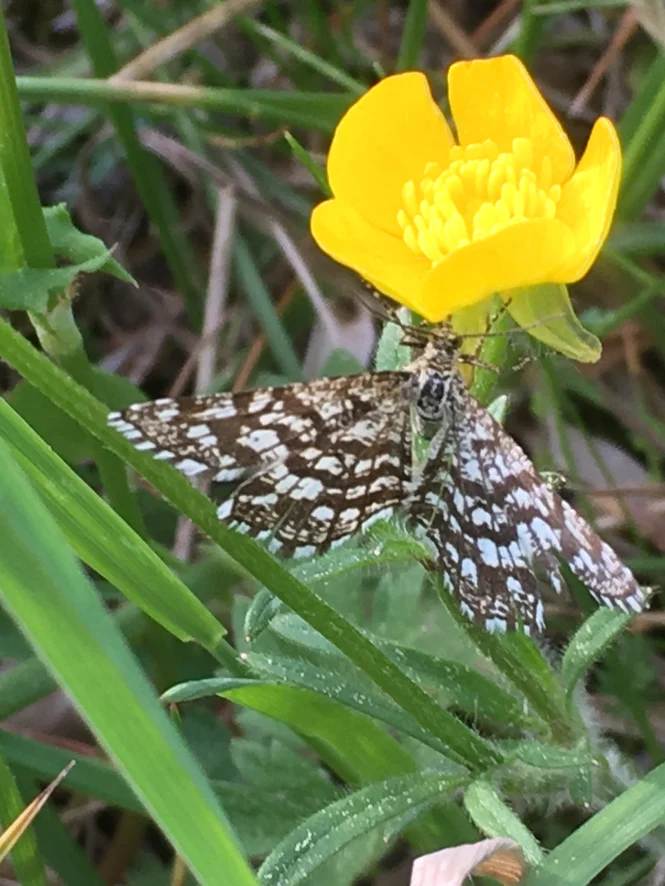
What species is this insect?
Chiasmia clathrata
